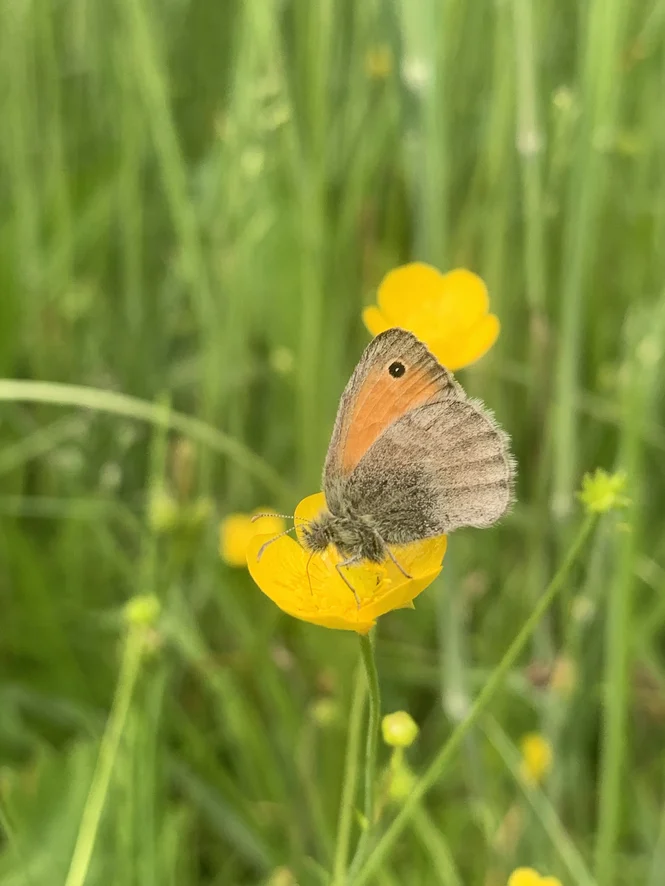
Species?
Coenonympha pamphilus
